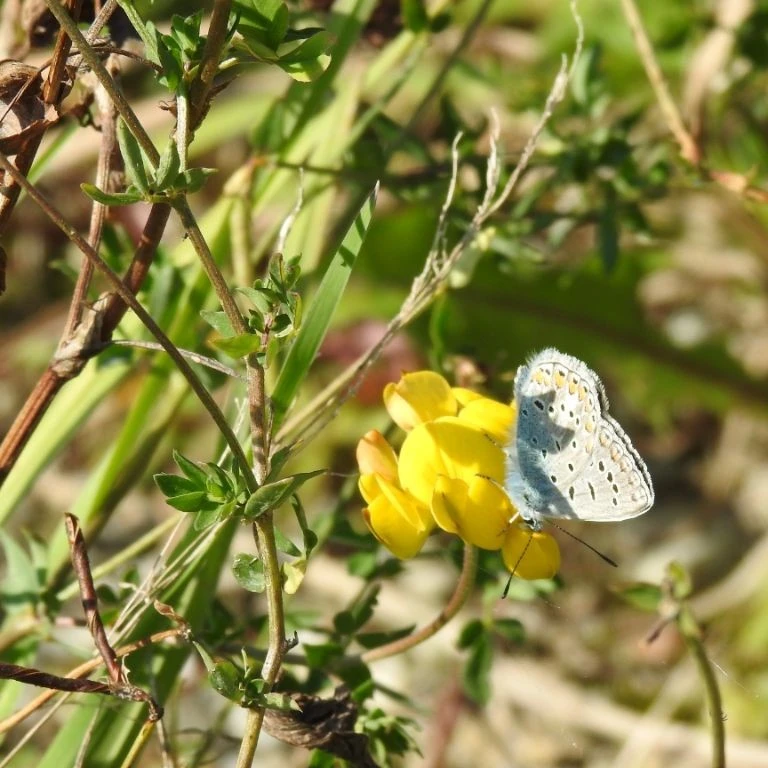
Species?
Polyommatus icarus
